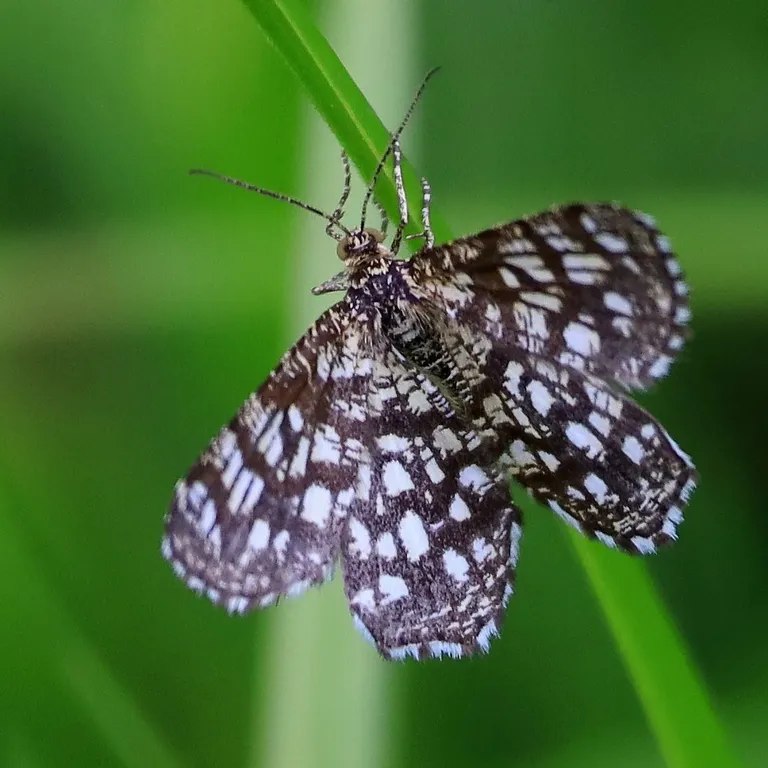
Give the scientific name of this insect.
Chiasmia clathrata
